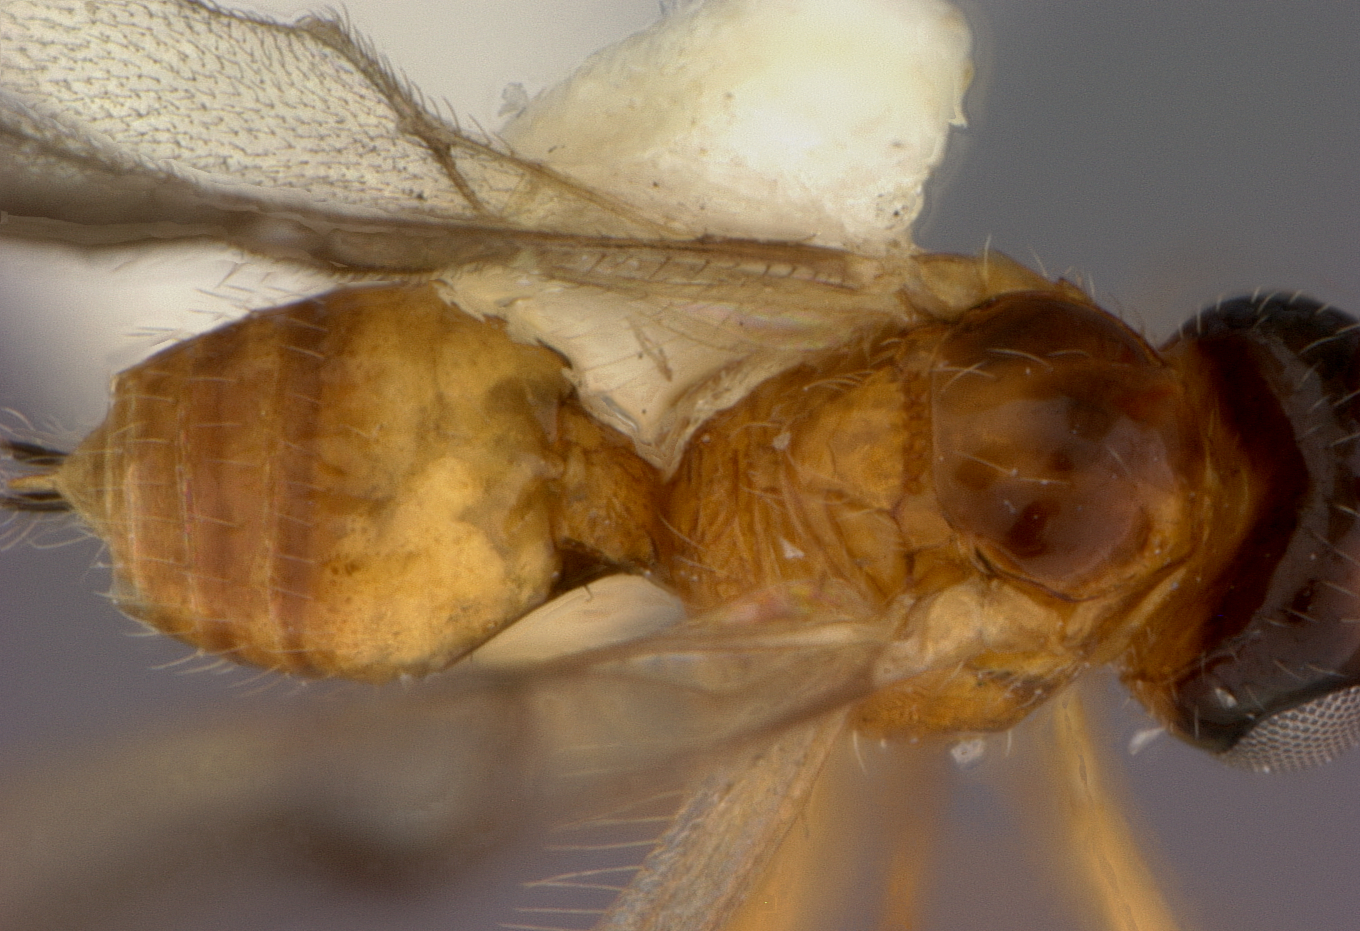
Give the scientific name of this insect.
Opius augustianus
